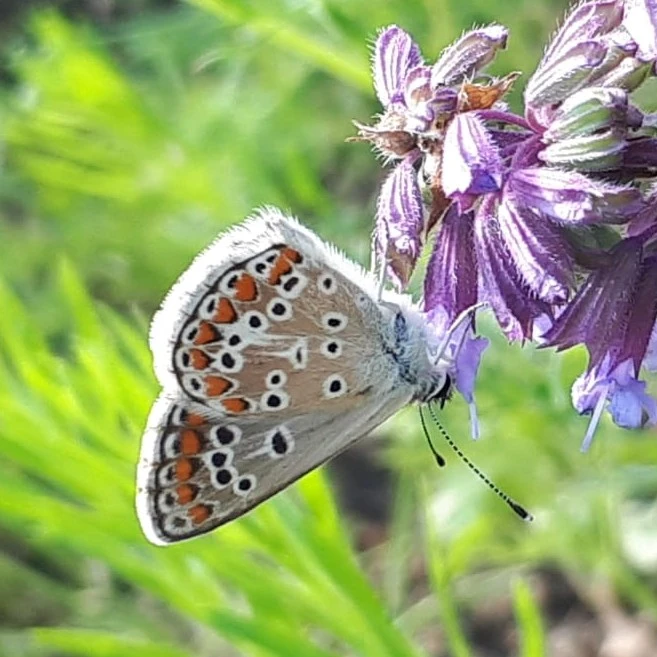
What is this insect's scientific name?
Aricia agestis/artaxerxes
